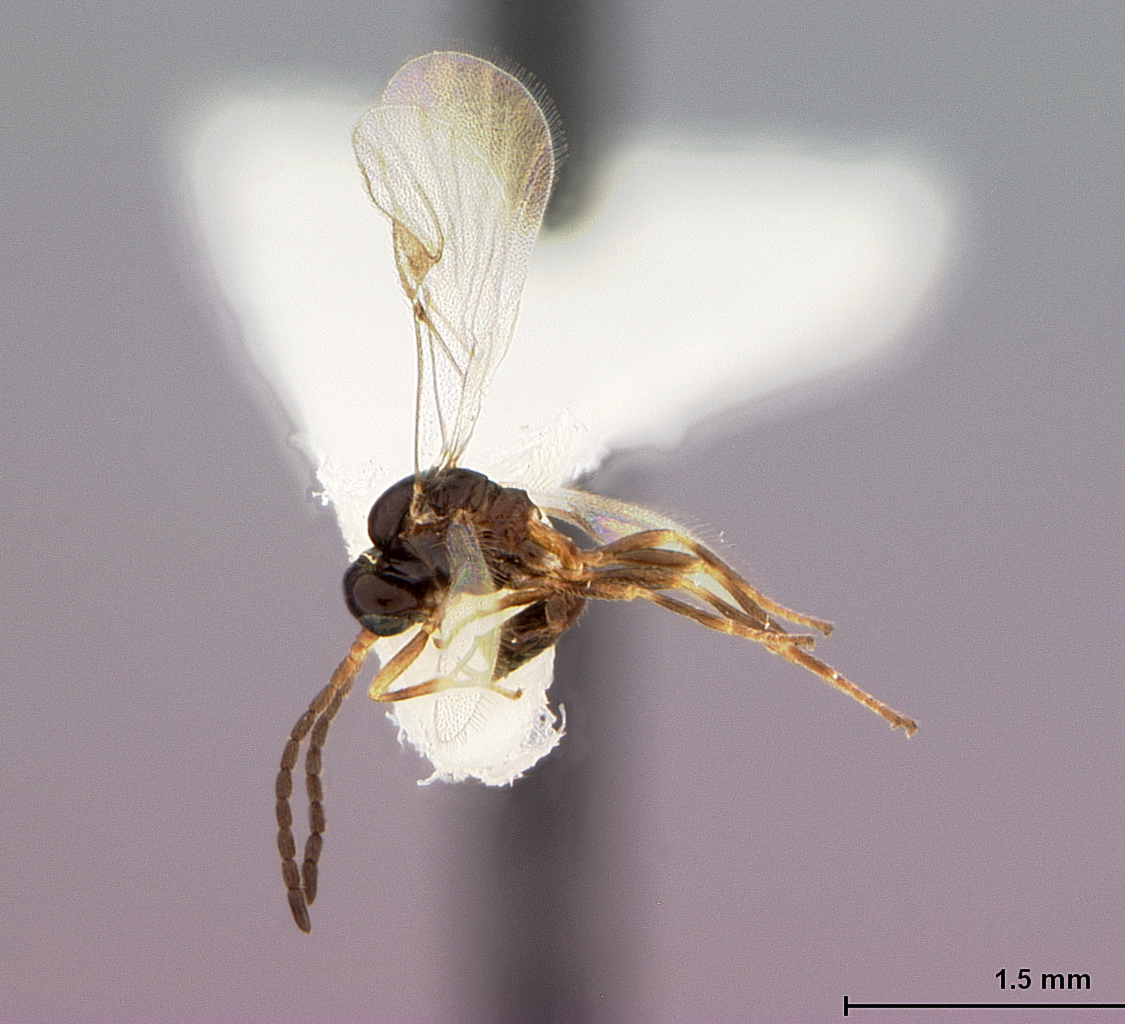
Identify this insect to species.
Binodoxys nearctaphidis
